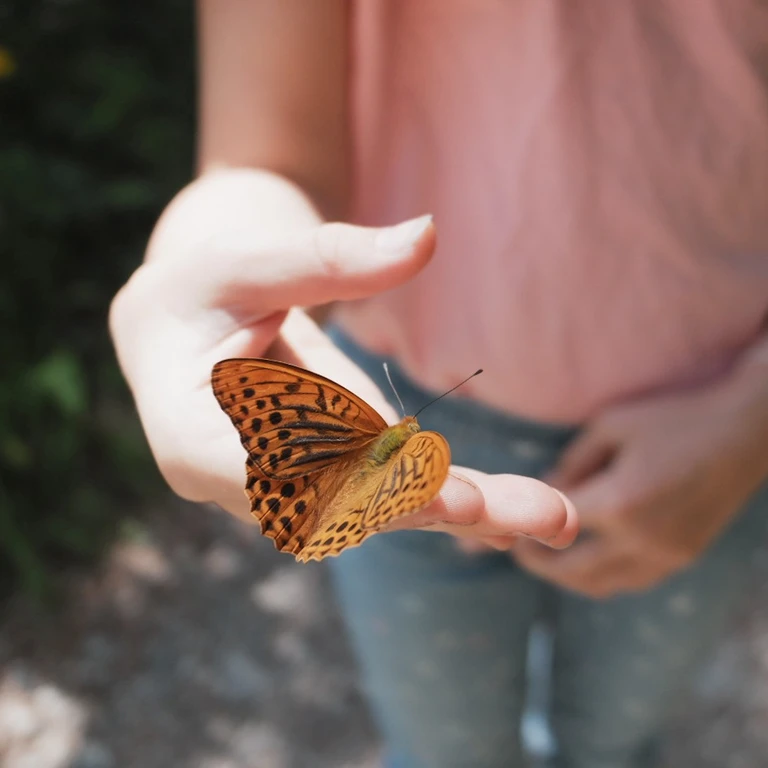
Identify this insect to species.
Argynnis paphia
